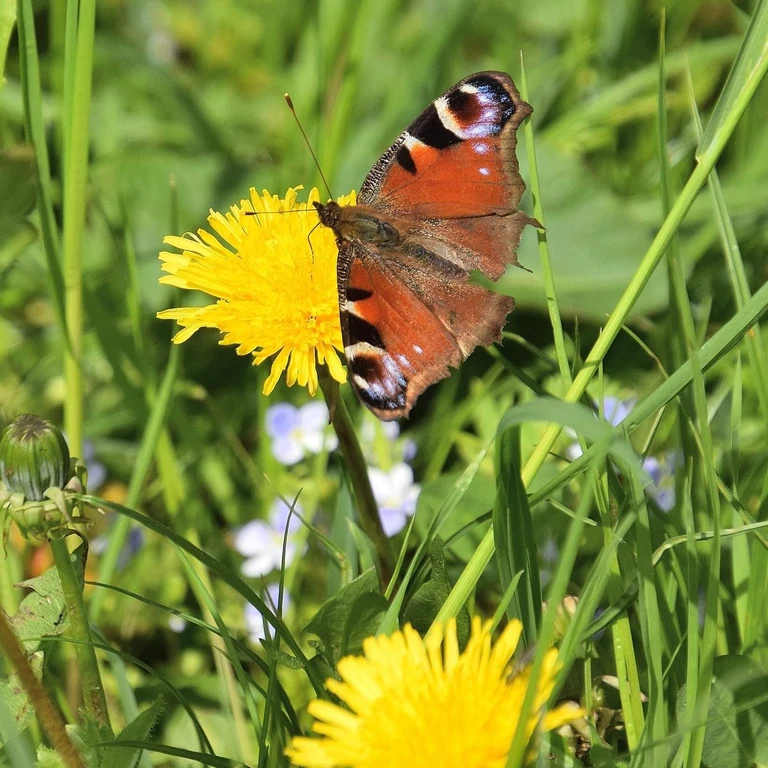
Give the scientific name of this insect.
Aglais io
